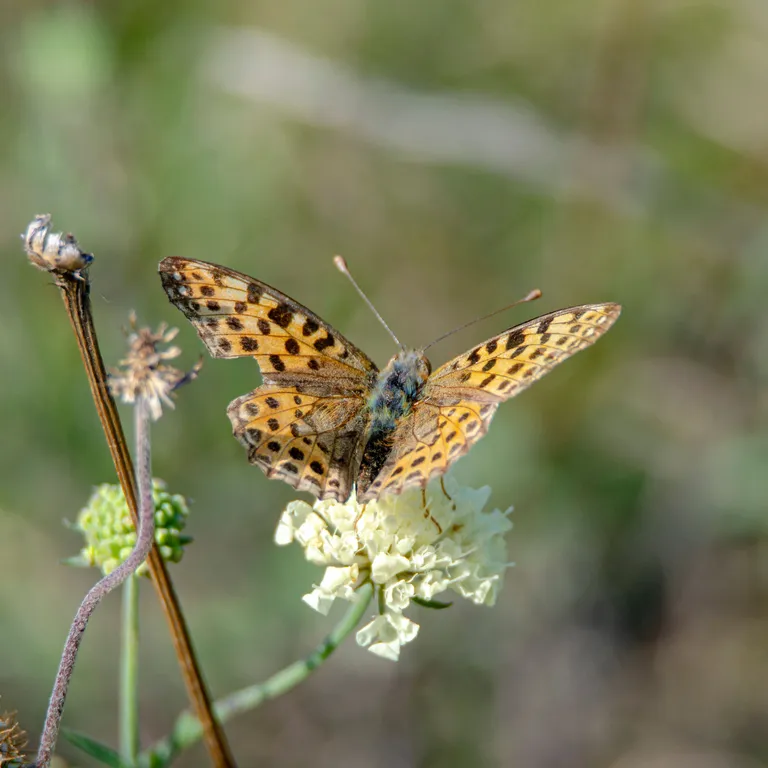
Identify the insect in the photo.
Issoria lathonia
